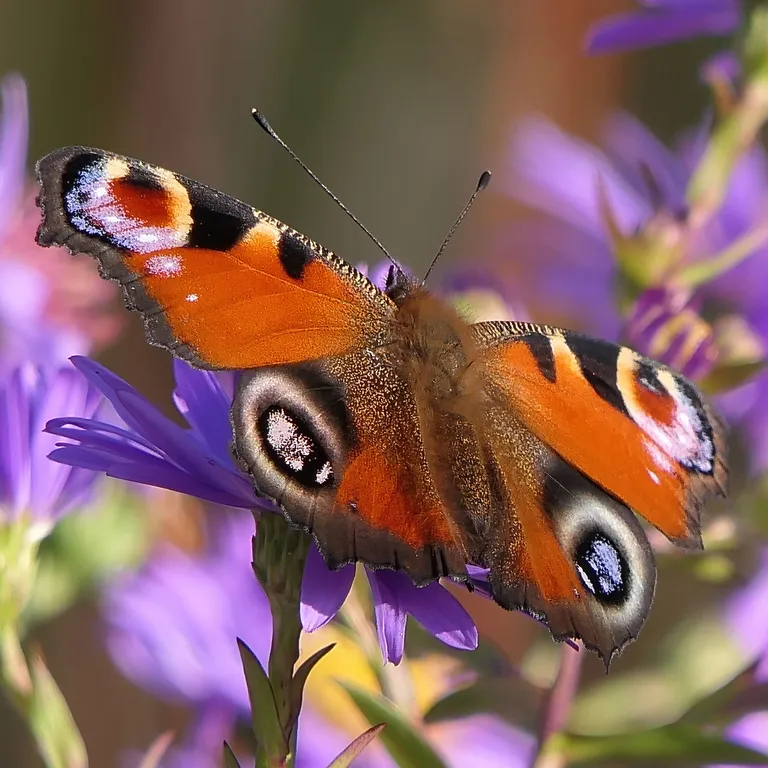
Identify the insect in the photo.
Aglais io
